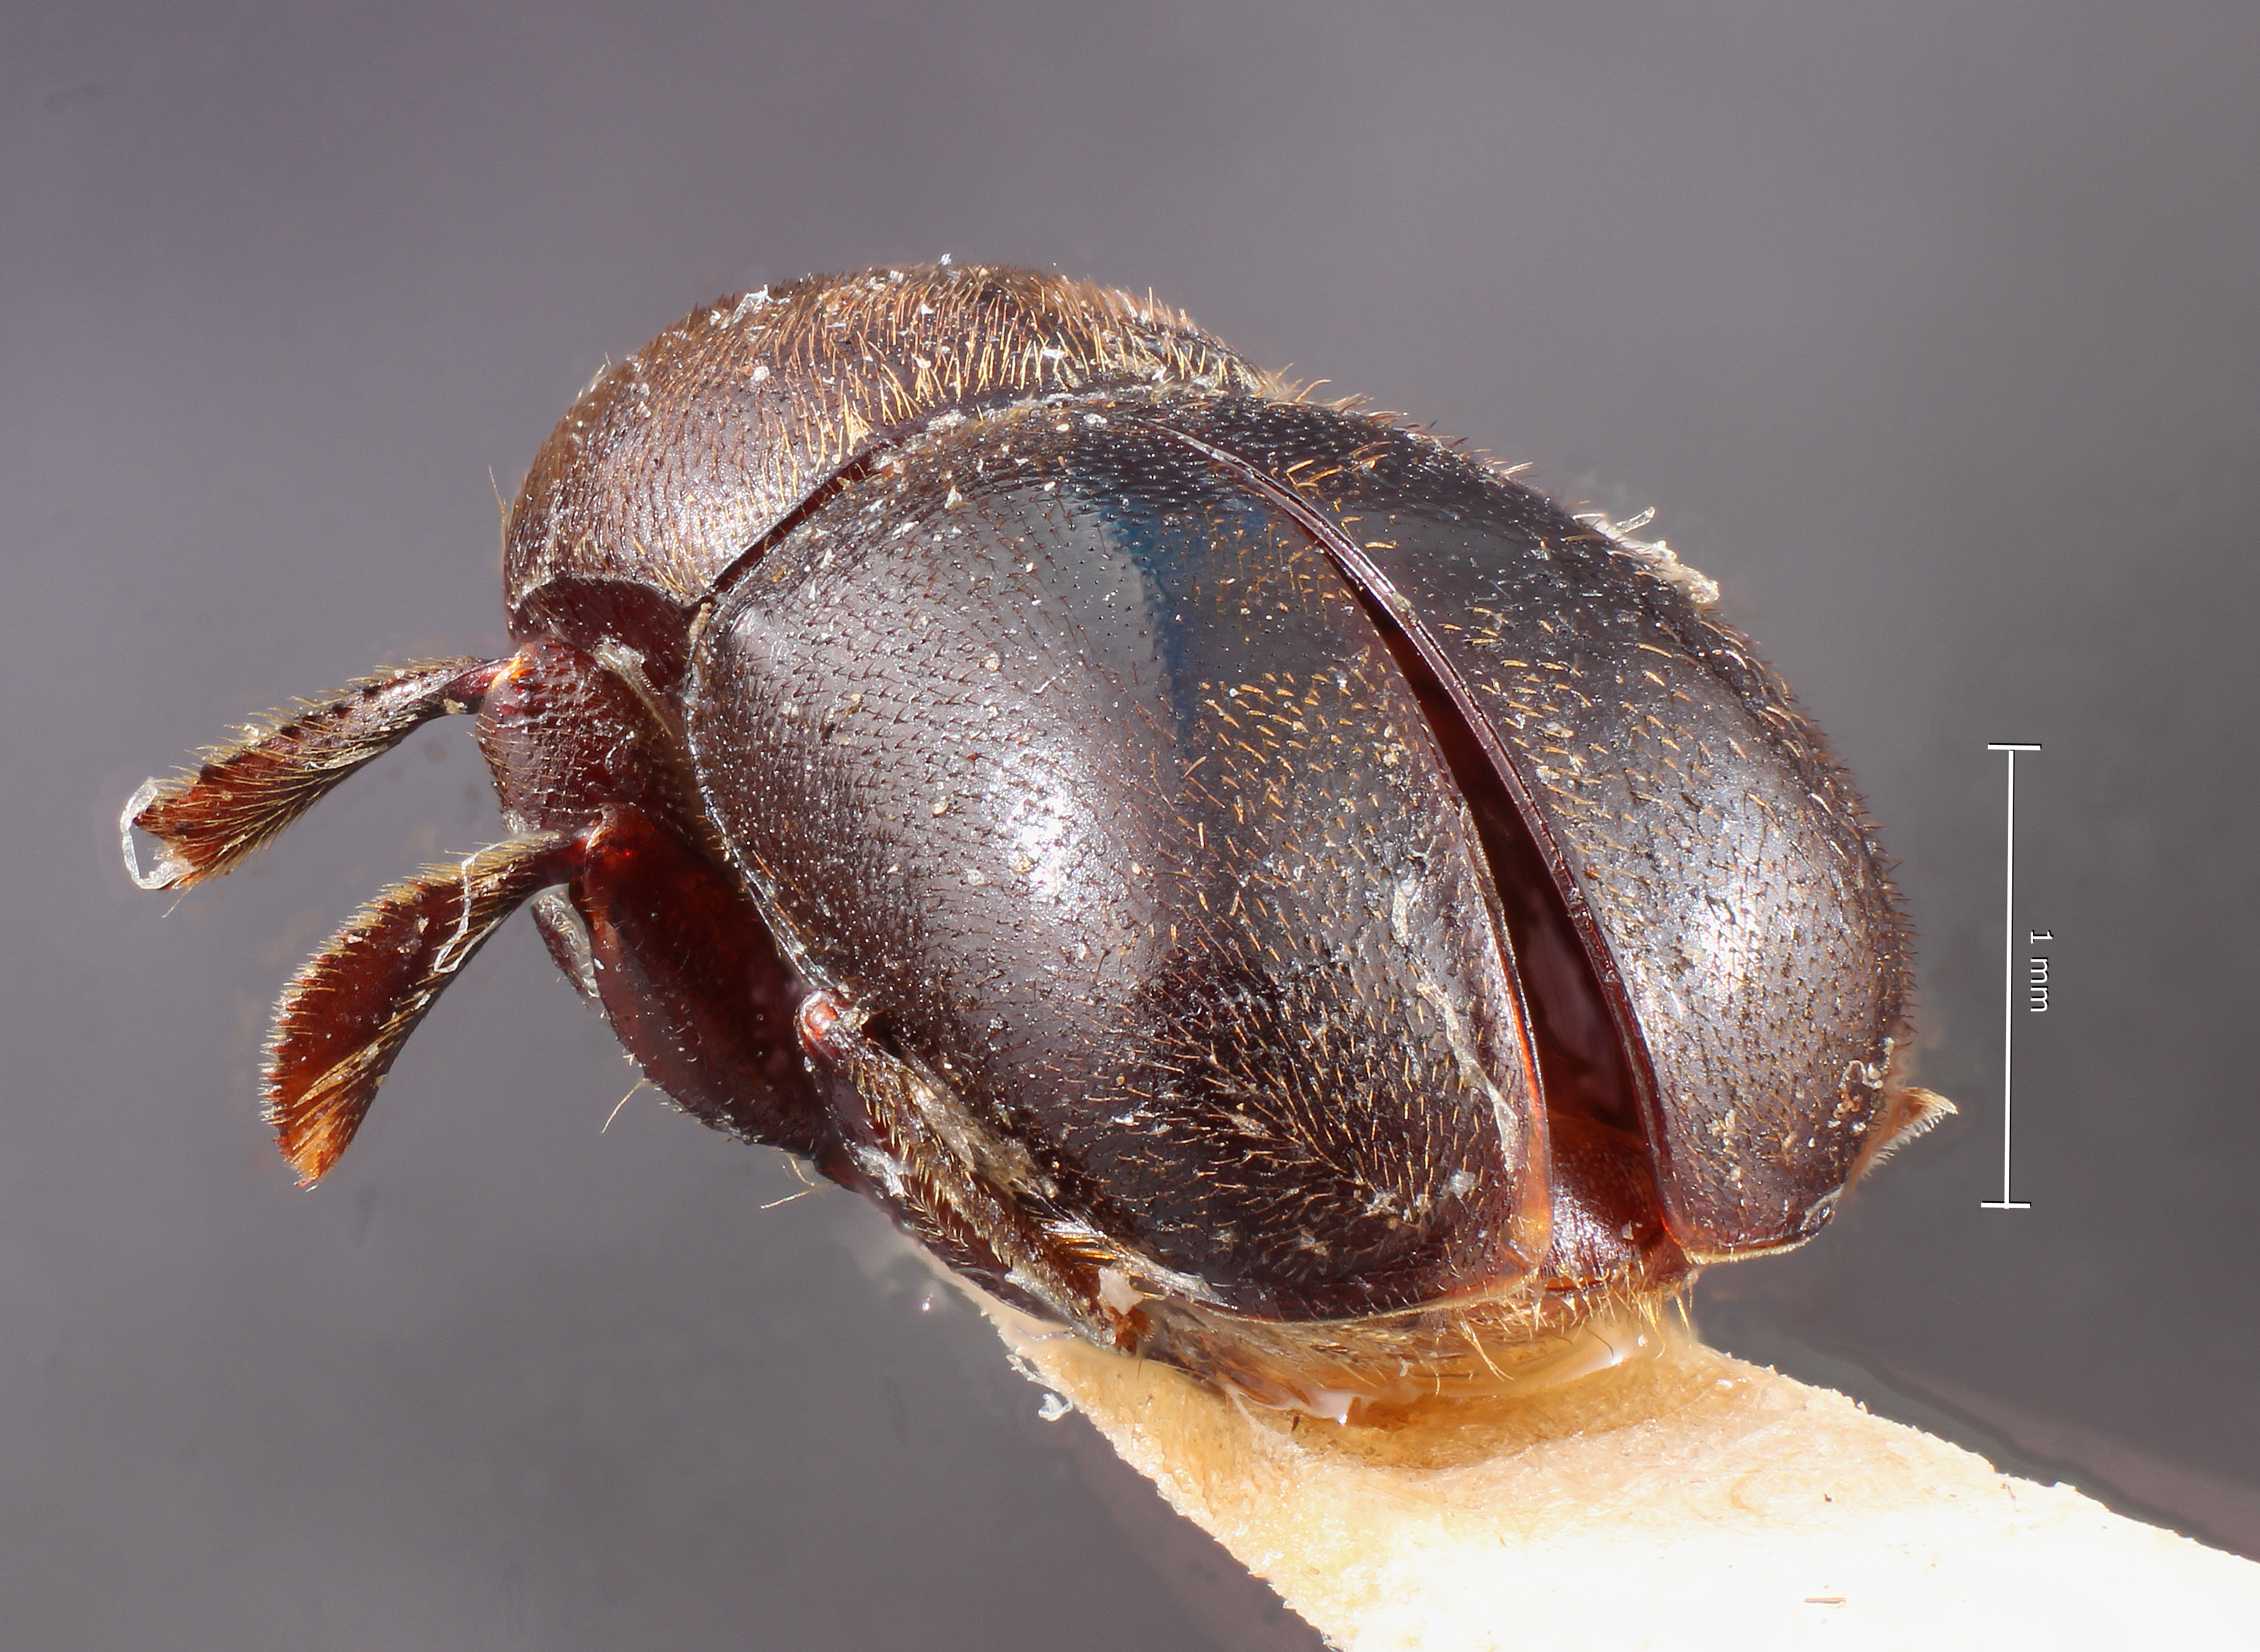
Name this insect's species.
Prionoscelis major
